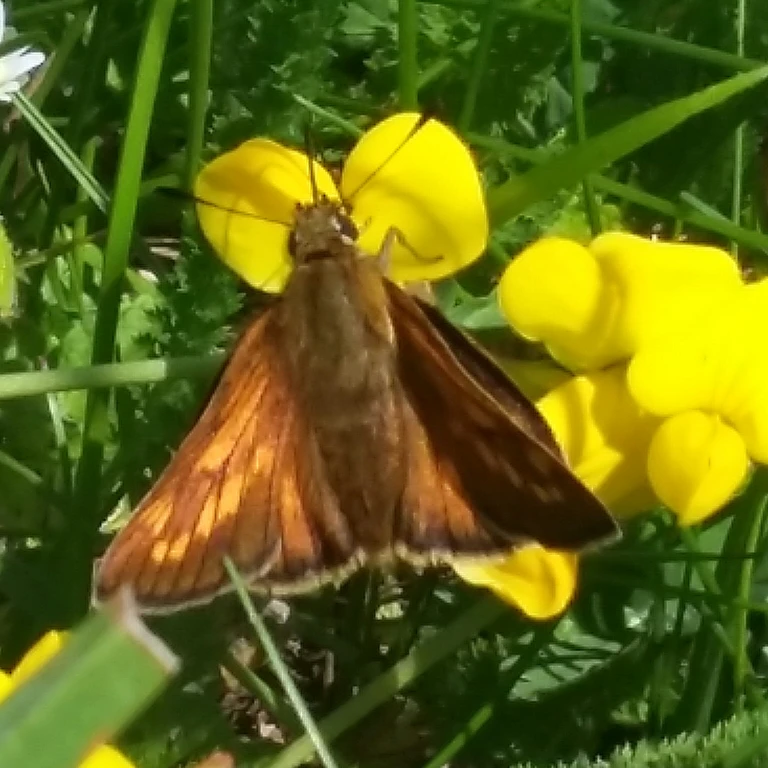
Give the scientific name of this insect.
Ochlodes sylvanus (also Ochlodes venata)
